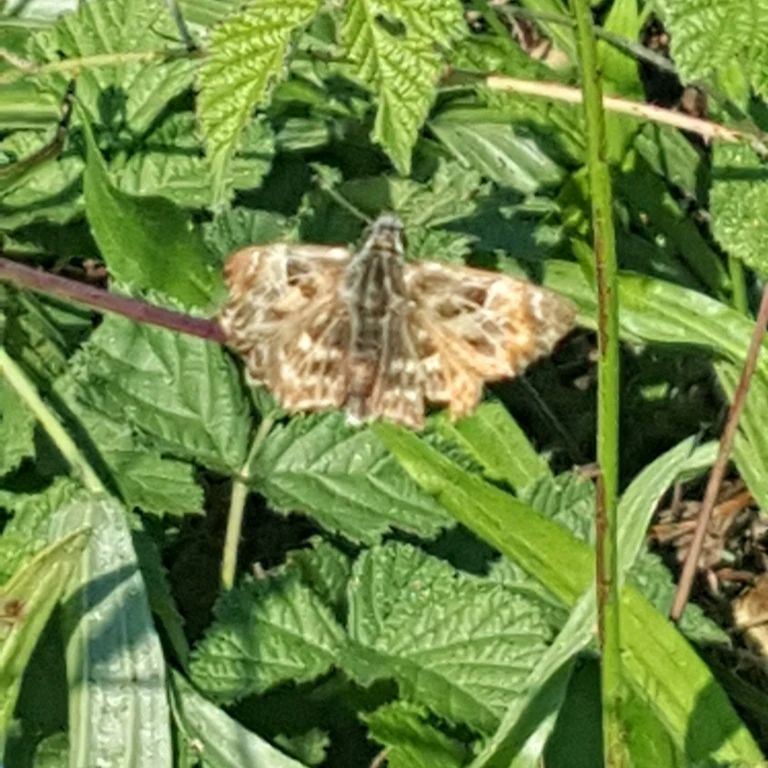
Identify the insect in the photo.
Carcharodus alceae
